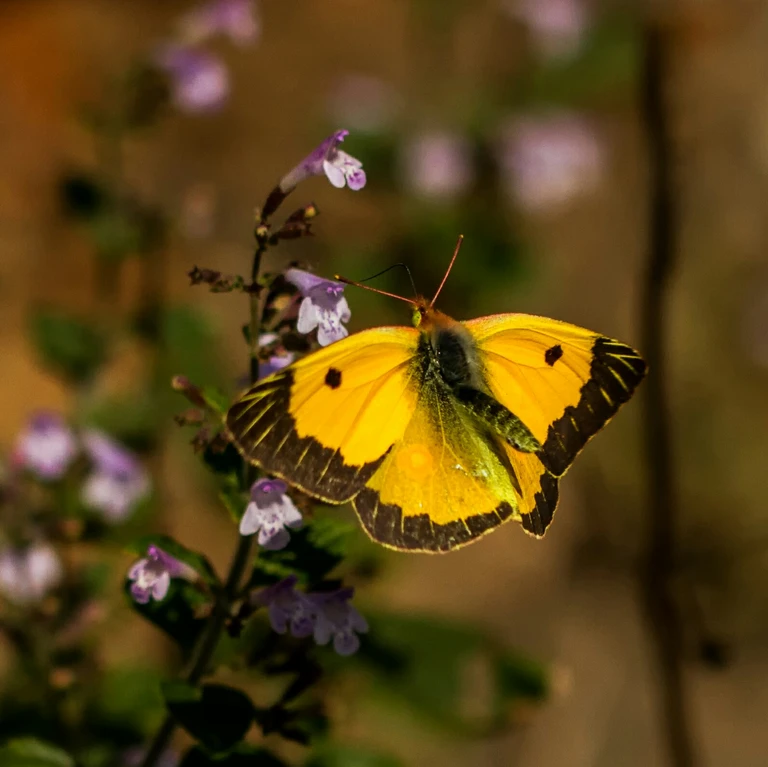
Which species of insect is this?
Colias croceus
